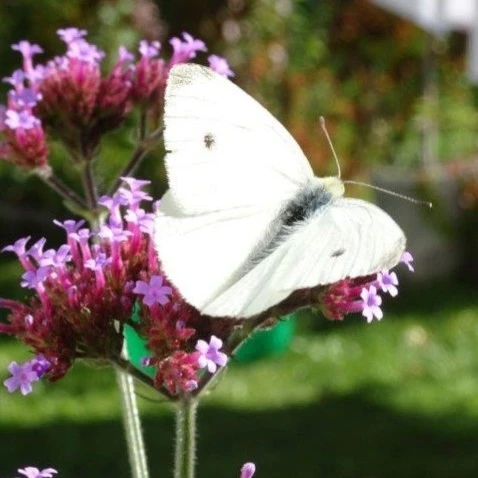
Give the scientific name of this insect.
Pieris rapae
